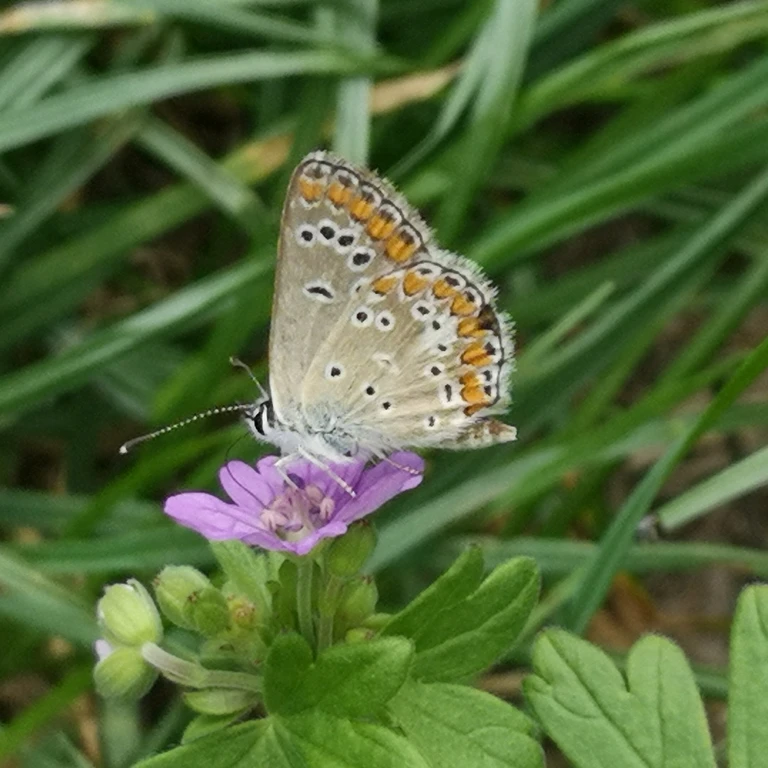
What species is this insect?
Aricia agestis/artaxerxes
